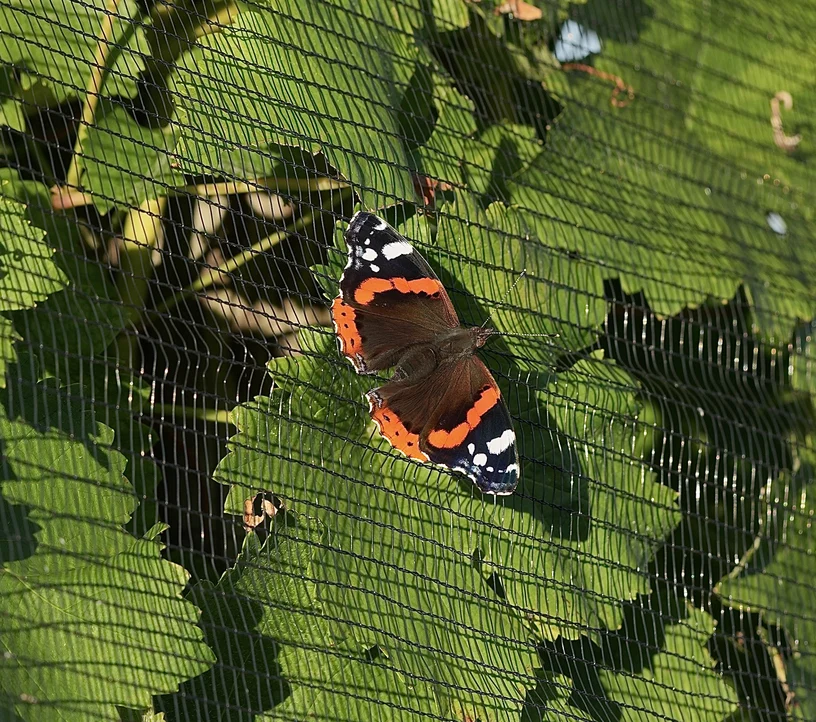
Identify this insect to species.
Vanessa atalanta
